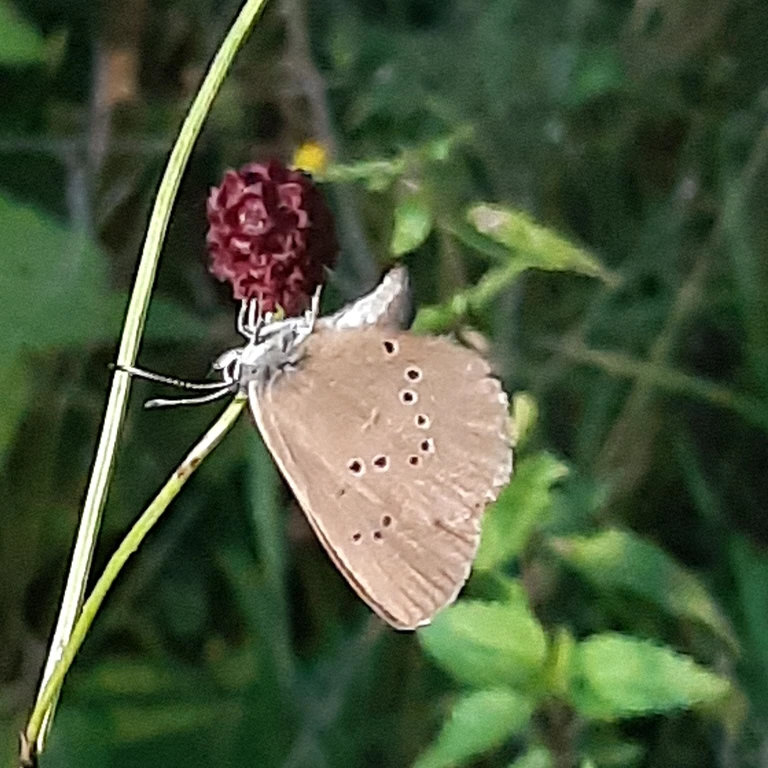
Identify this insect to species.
Phengaris nausithous (also Maculinea nausithous)
